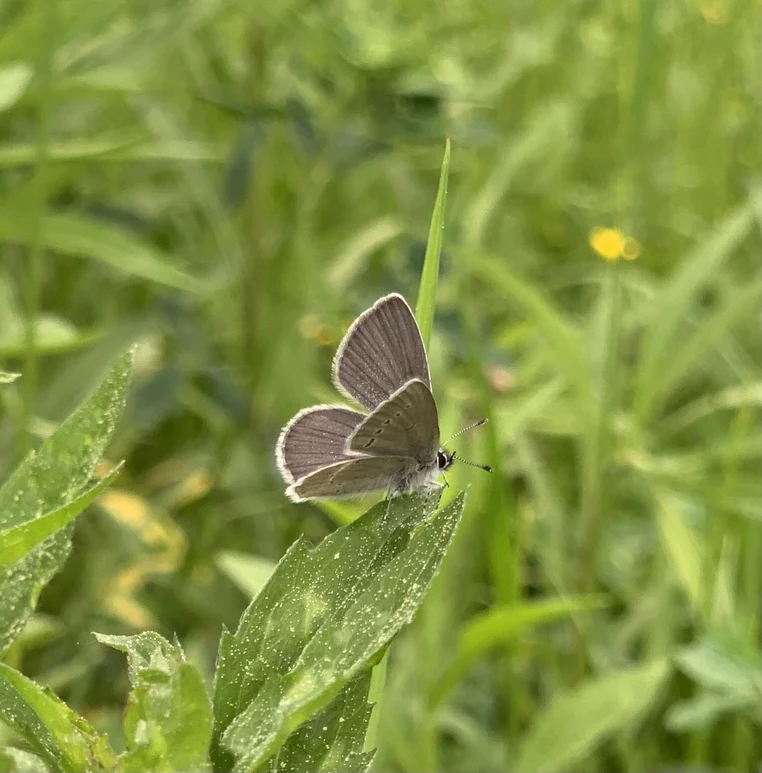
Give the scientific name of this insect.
Cupido minimus
